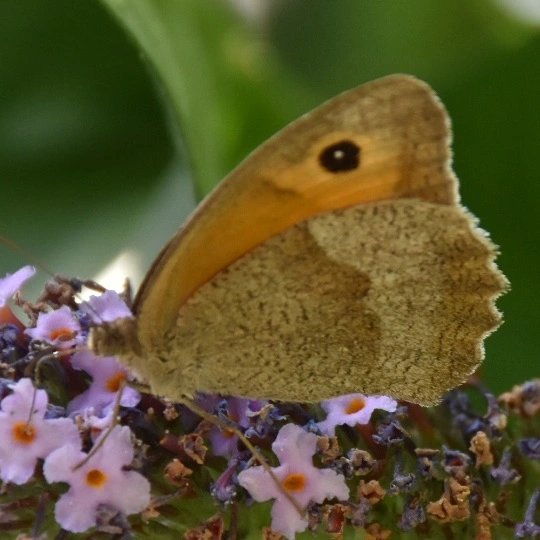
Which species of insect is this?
Maniola jurtina
